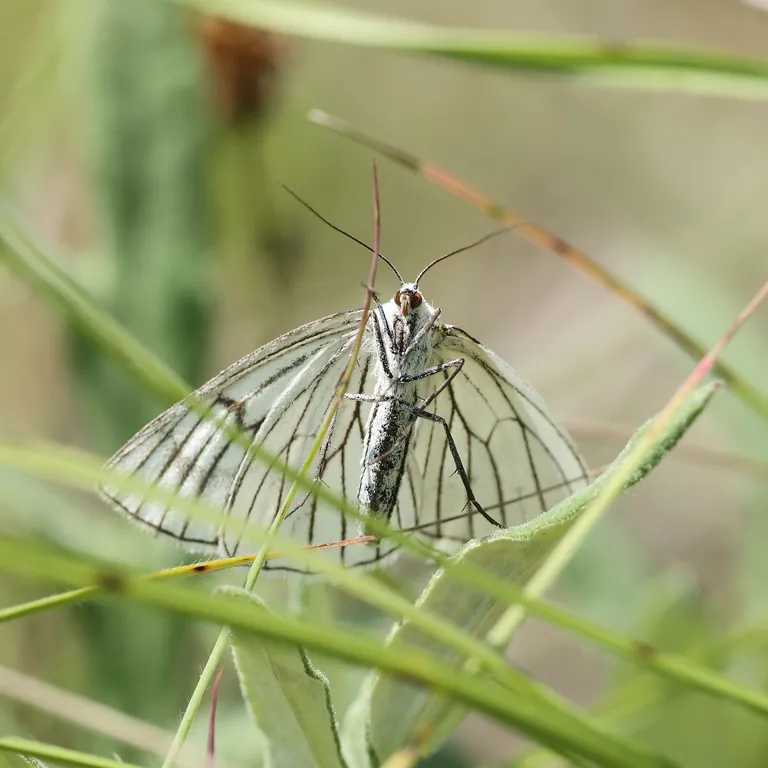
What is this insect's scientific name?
Siona lineata
